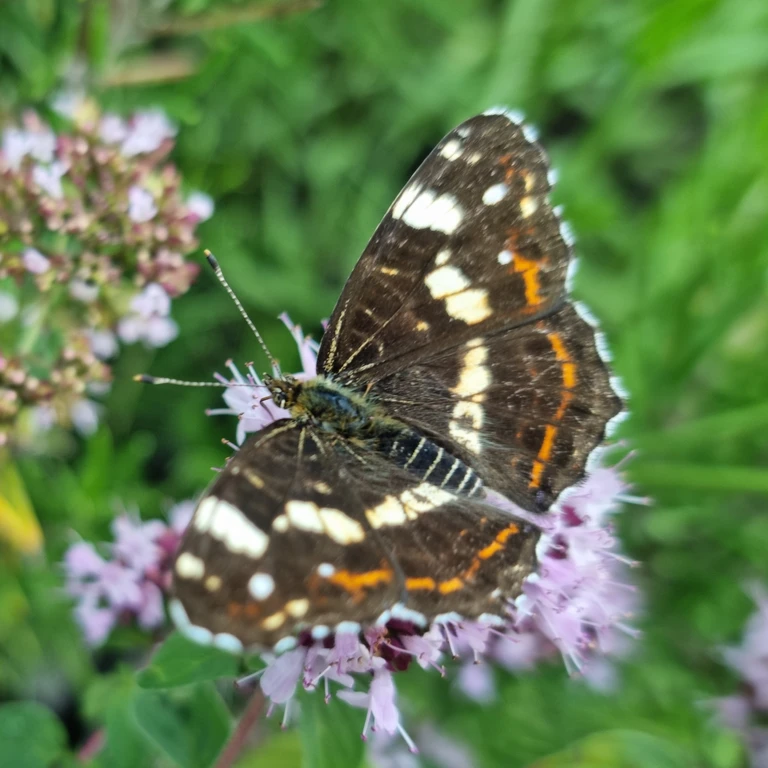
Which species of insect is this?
Araschnia levana
